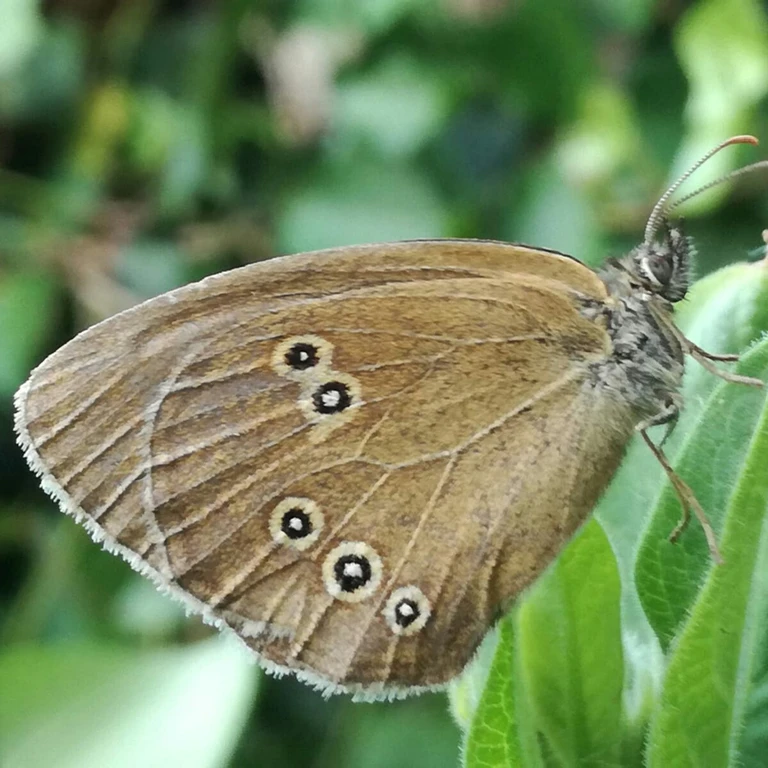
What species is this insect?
Aphantopus hyperantus
